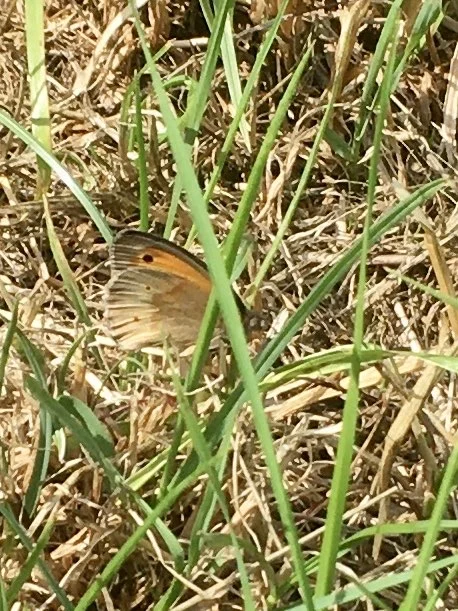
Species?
Maniola jurtina
